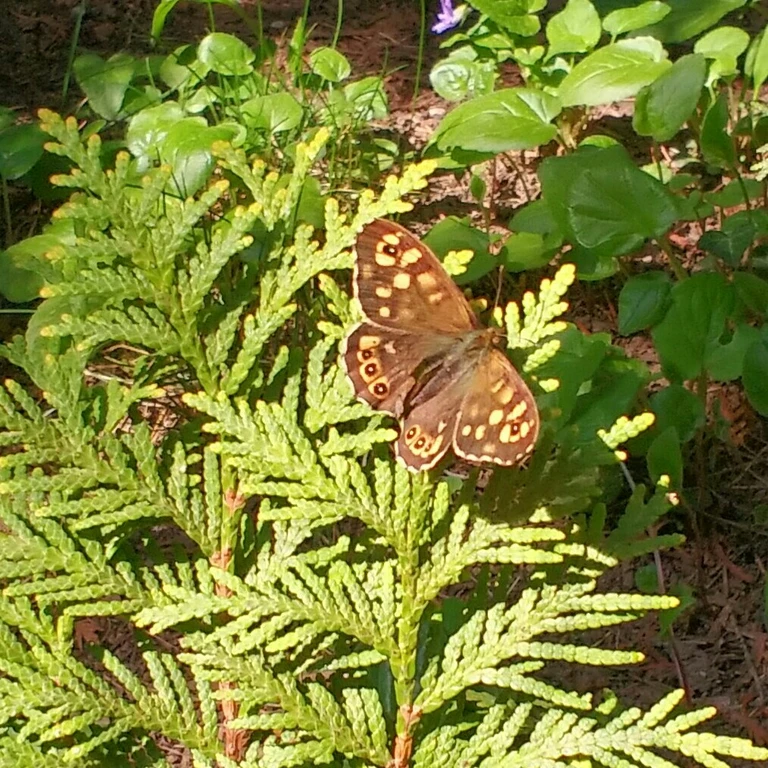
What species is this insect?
Pararge aegeria
